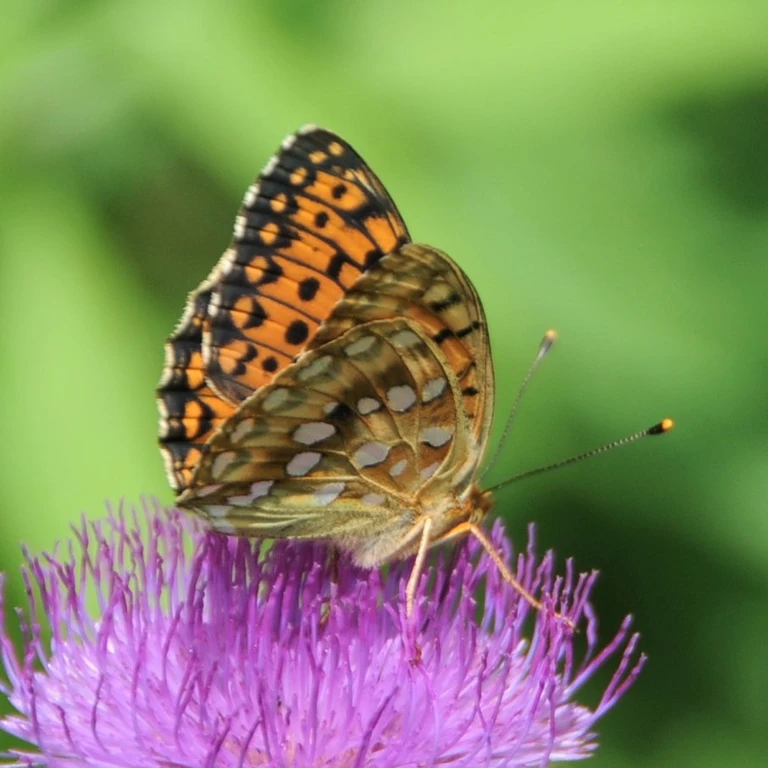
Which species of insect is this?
Speyeria aglaja
